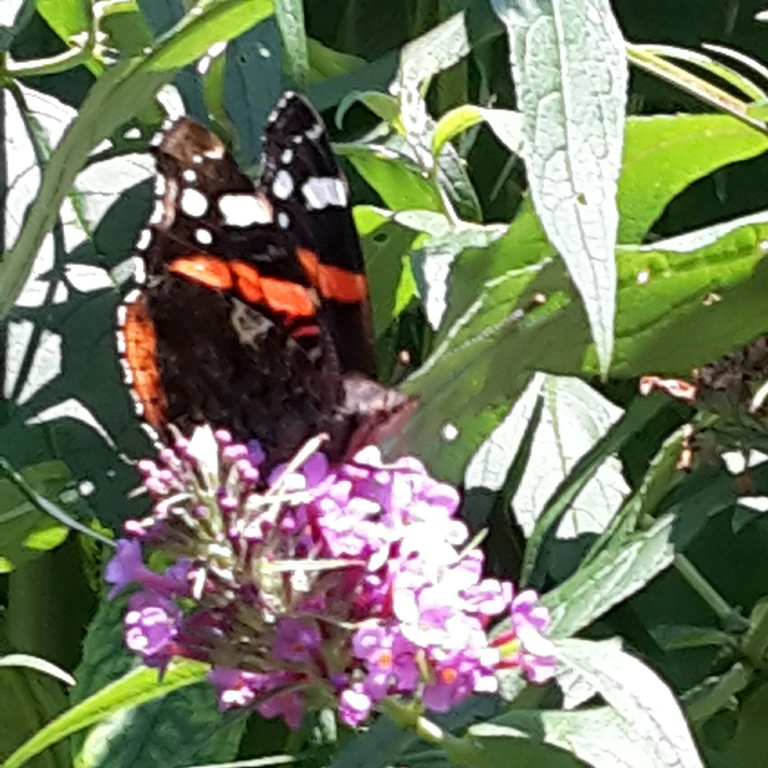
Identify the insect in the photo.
Vanessa atalanta
